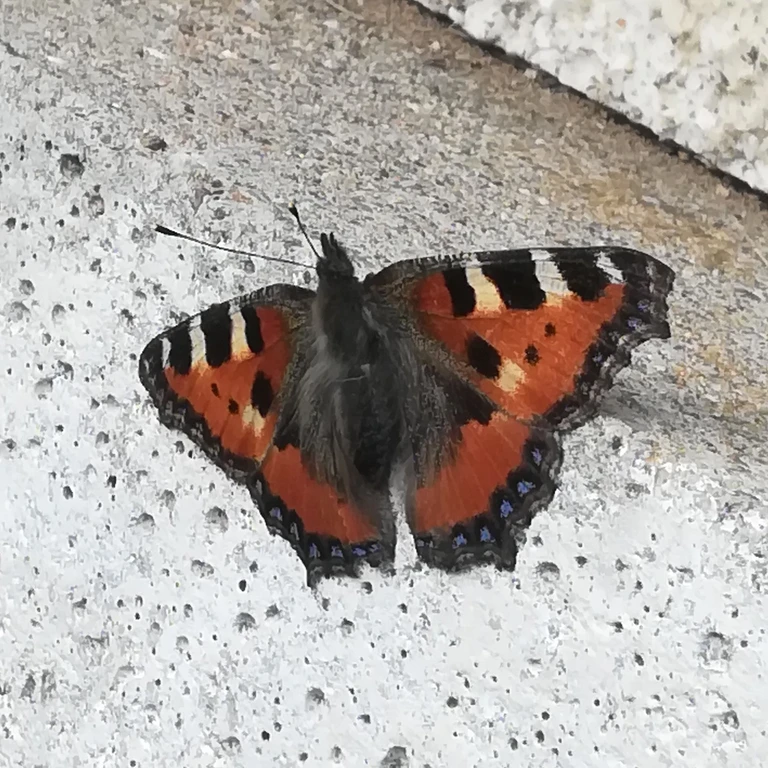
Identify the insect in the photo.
Aglais urticae
